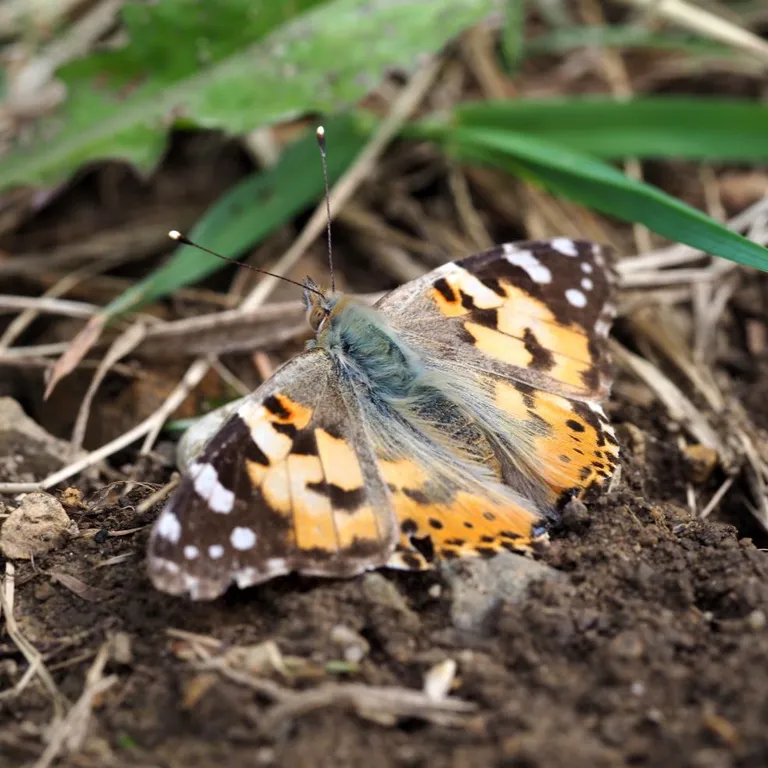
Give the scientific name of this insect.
Vanessa cardui
